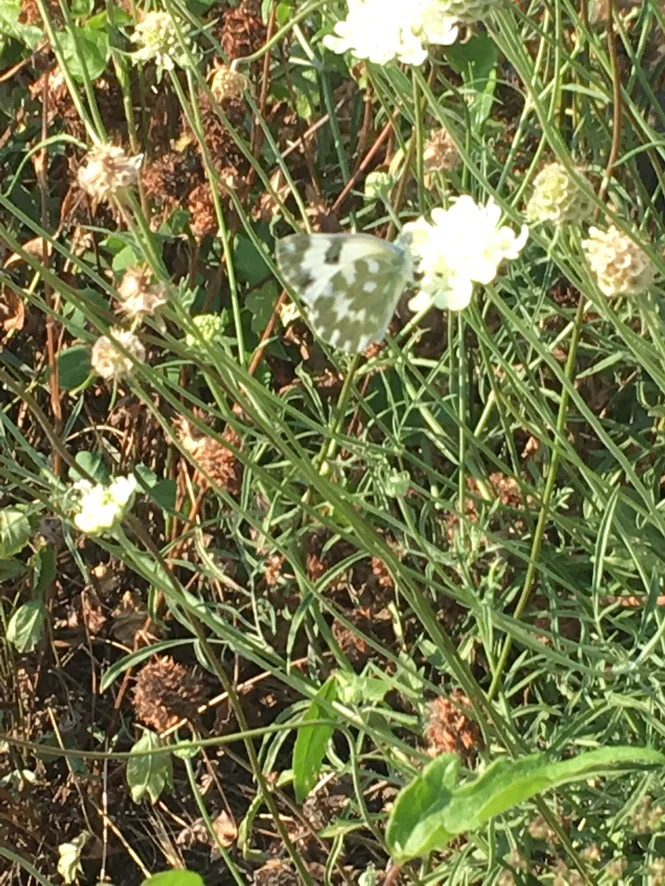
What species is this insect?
Pontia edusa
